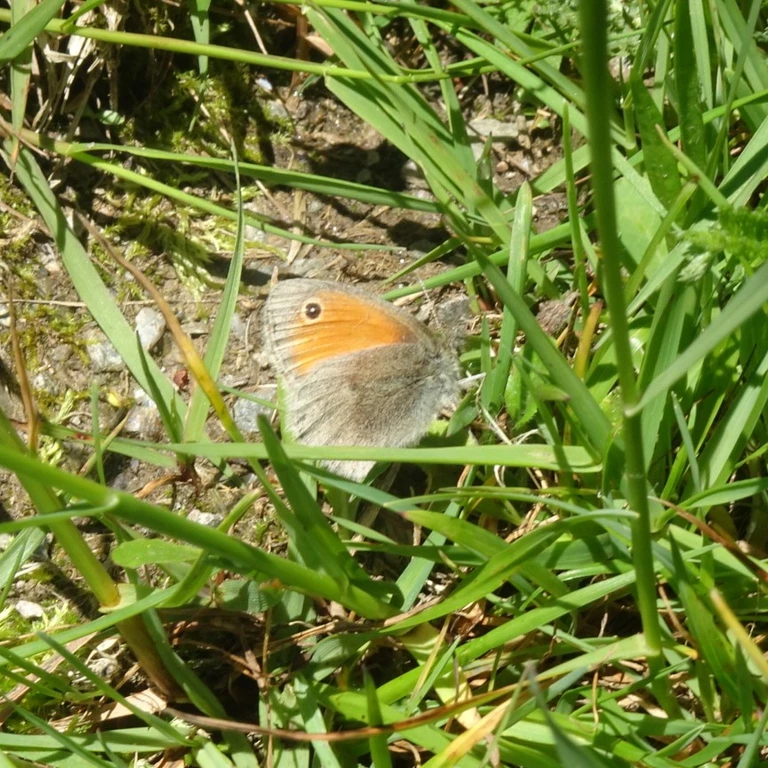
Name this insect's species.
Coenonympha pamphilus
